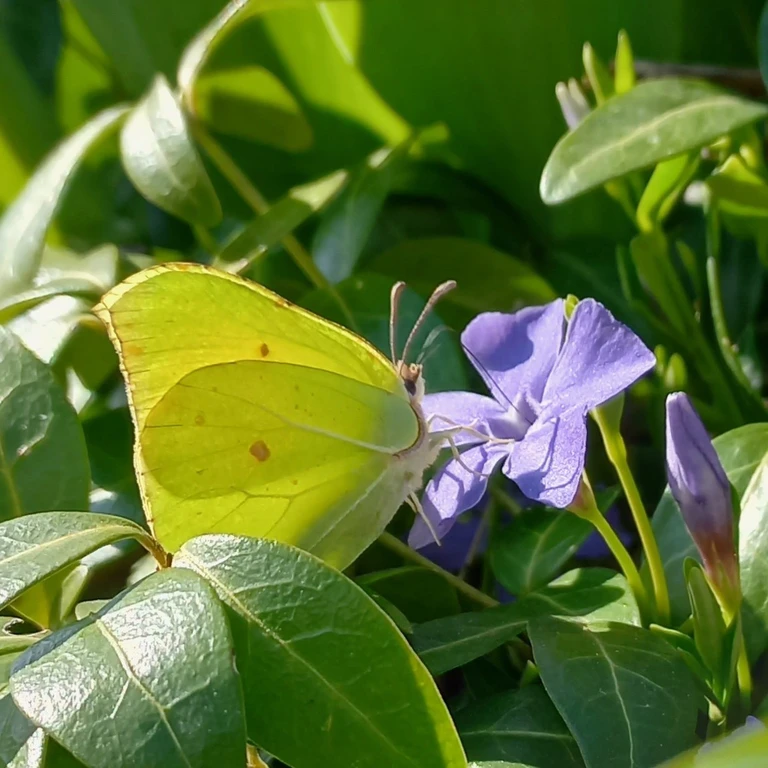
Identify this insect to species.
Gonepteryx rhamni
